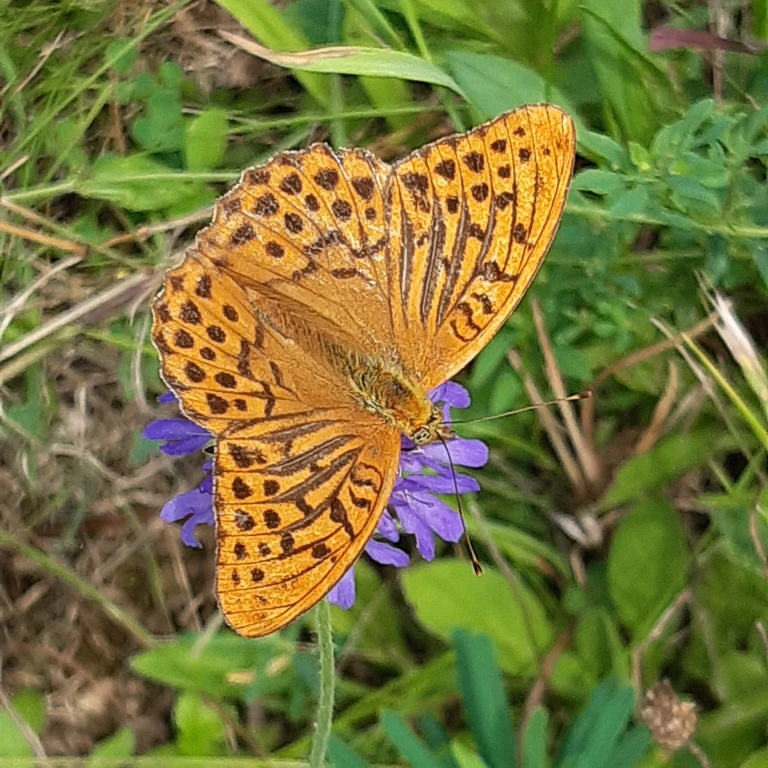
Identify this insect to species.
Argynnis paphia
